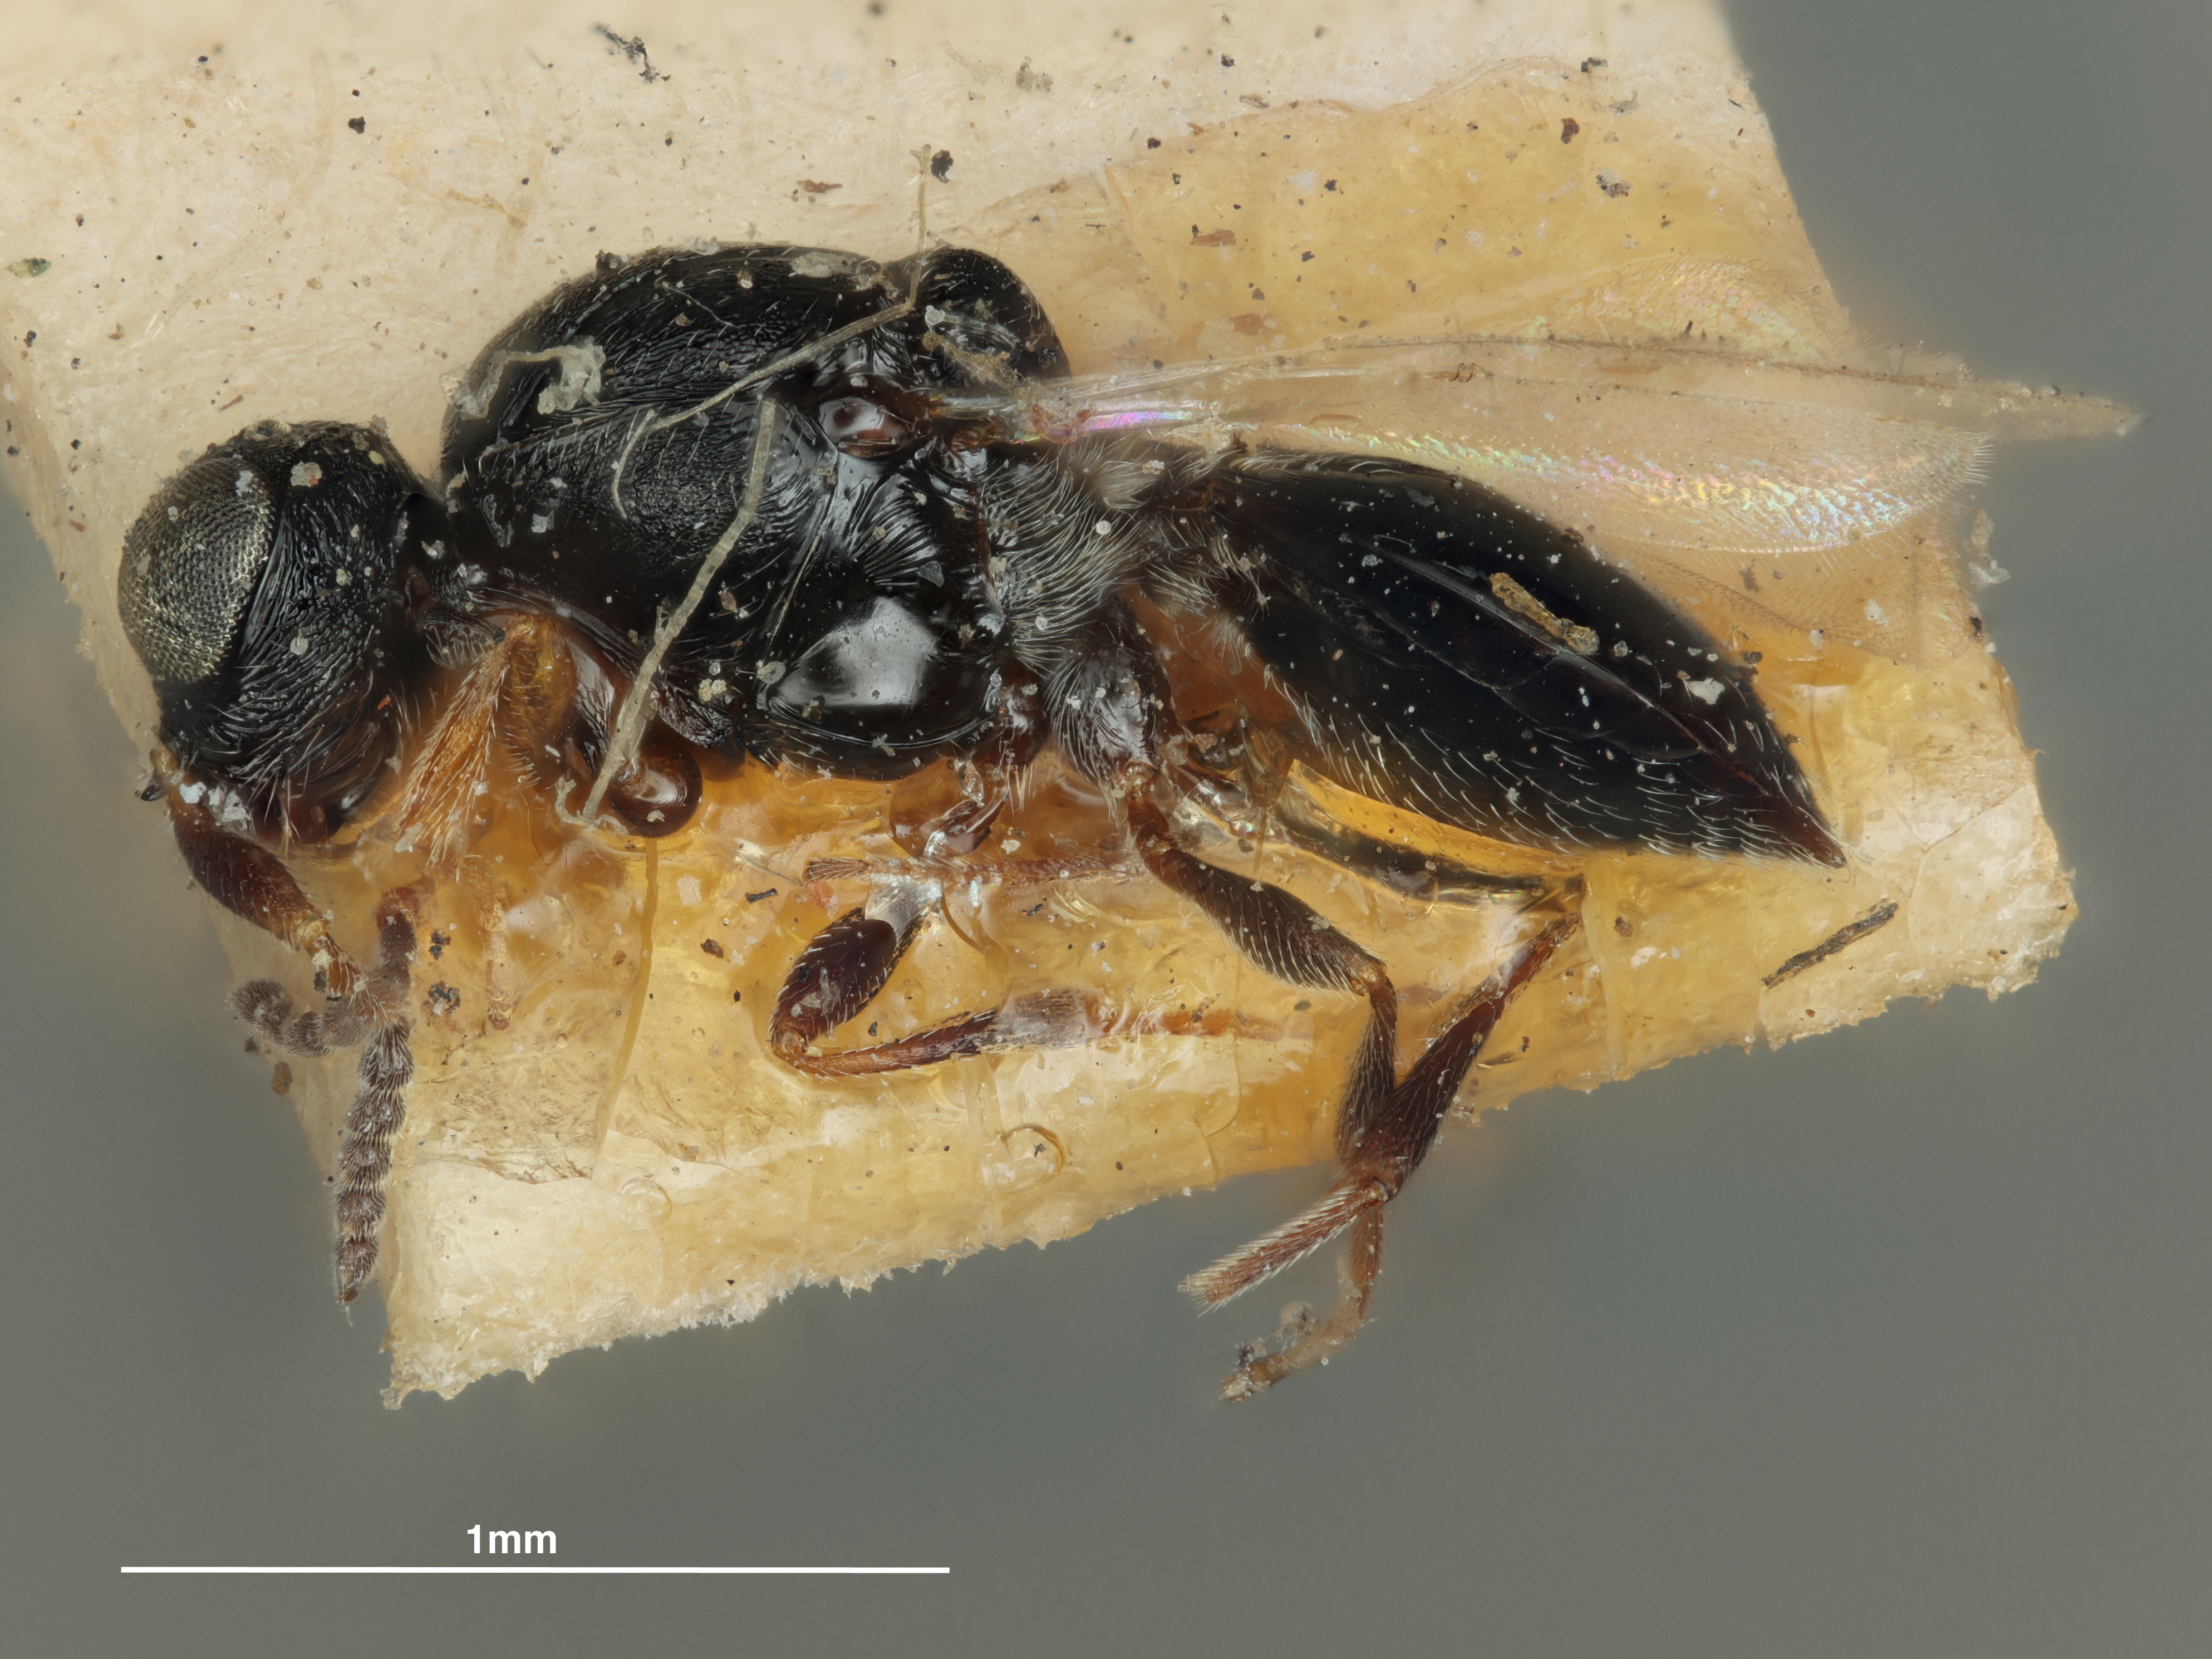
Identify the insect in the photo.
Eritrissomerus cecidomyiae
